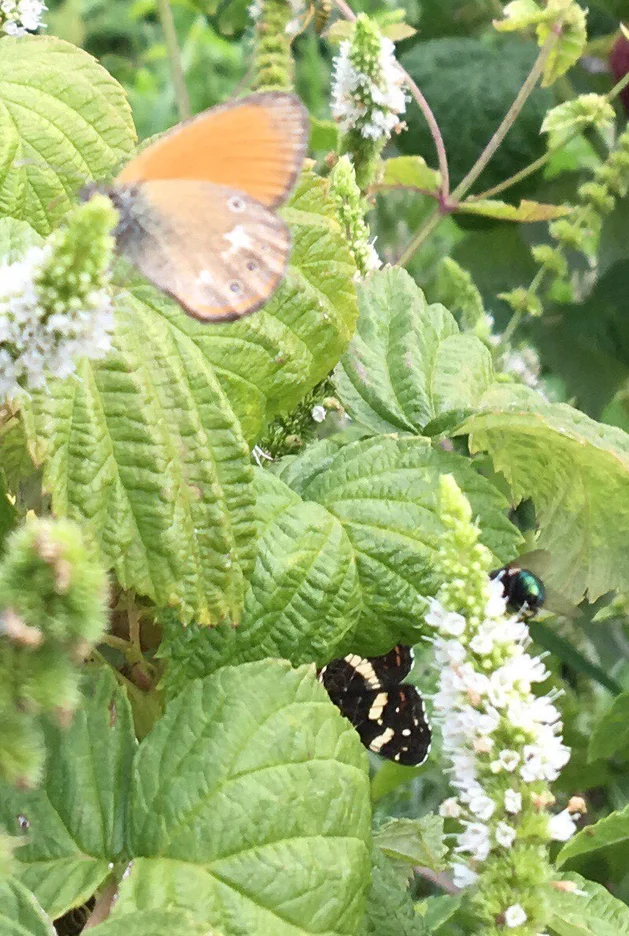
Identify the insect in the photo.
Araschnia levana
